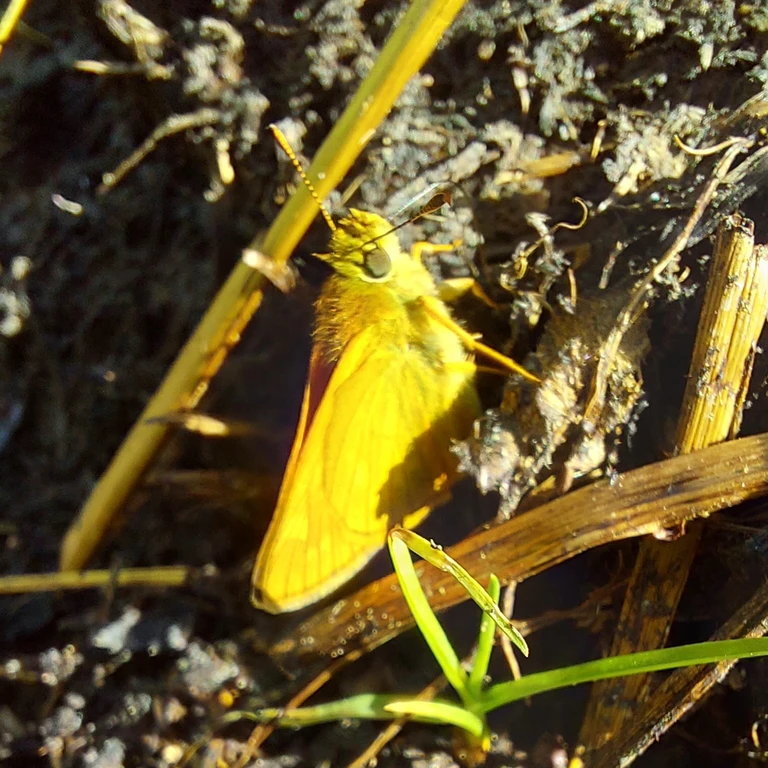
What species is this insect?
Ochlodes sylvanus (also Ochlodes venata)
